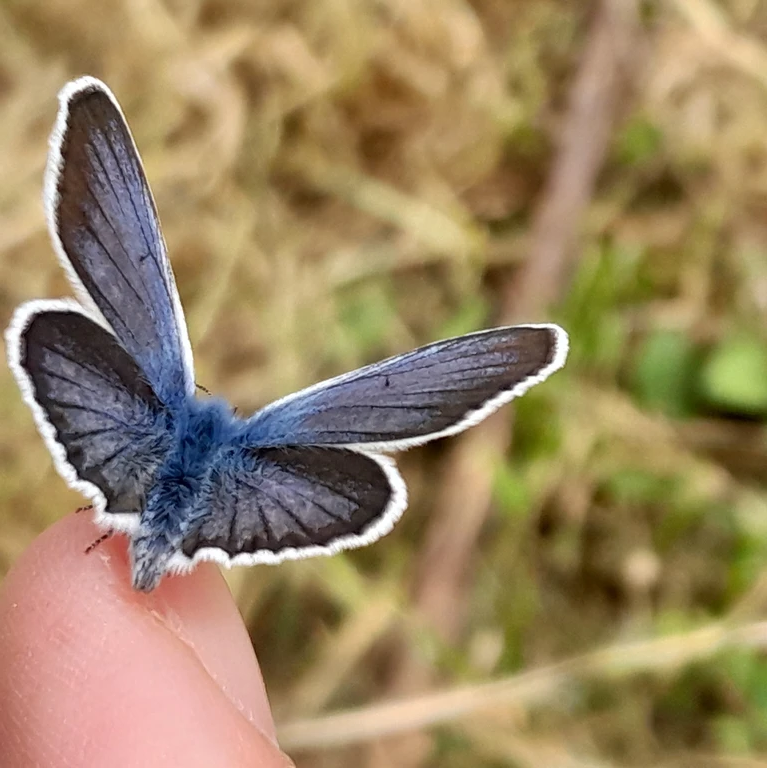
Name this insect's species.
Plebejus argus
